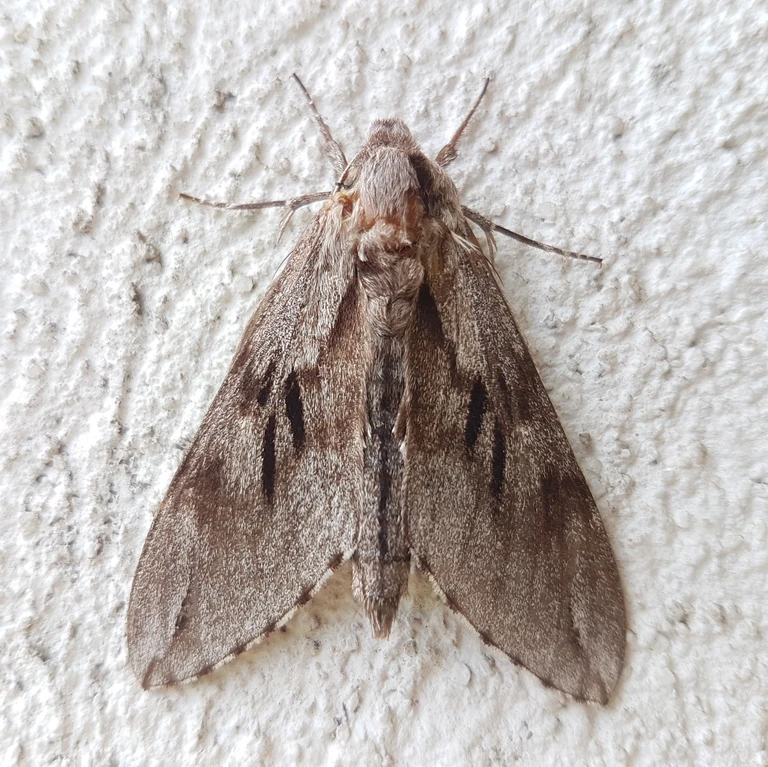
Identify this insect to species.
Sphinx pinastri
